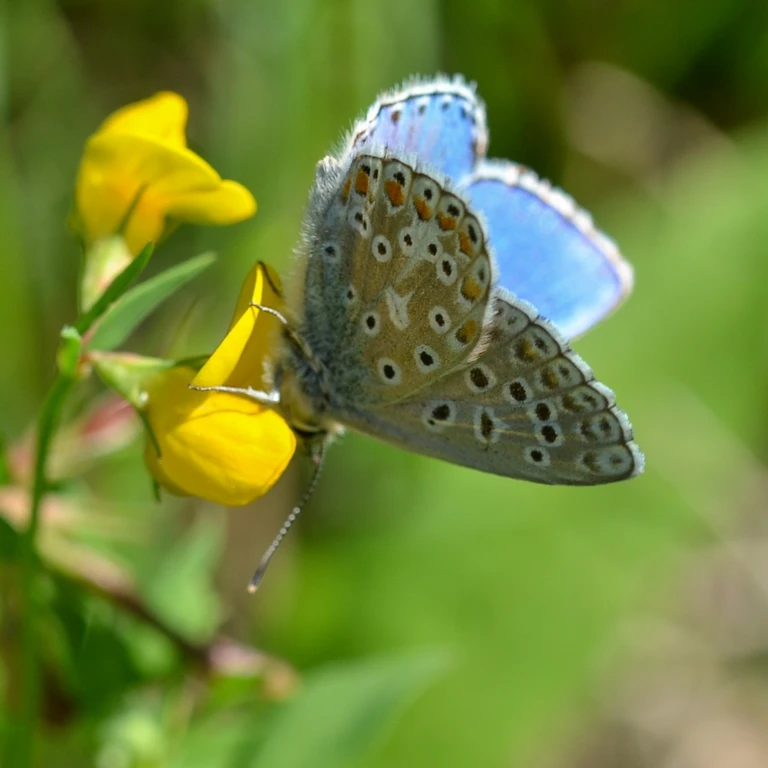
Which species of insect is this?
Lysandra bellargus
